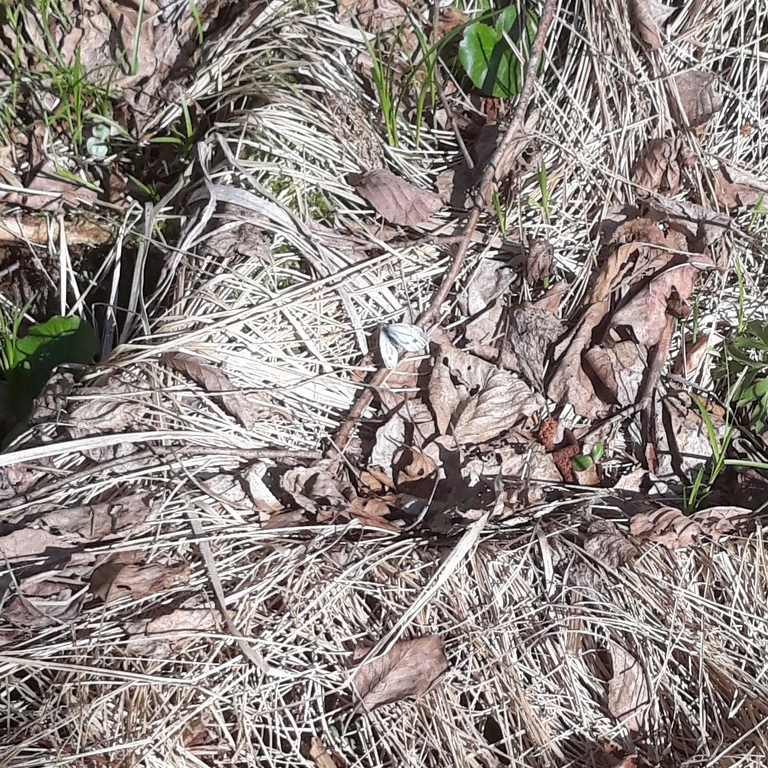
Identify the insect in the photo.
Pieris napi
